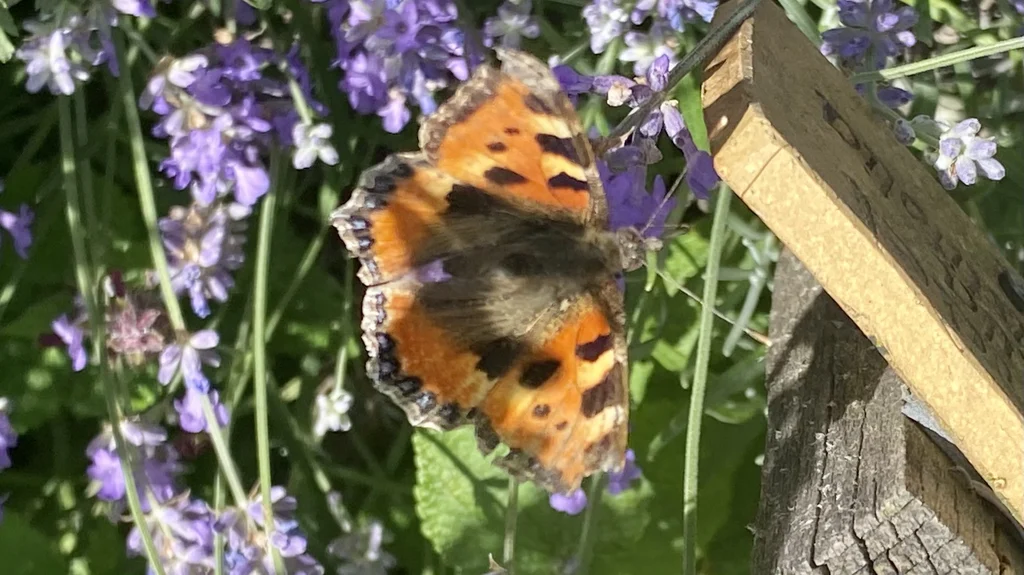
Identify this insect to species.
Aglais urticae
